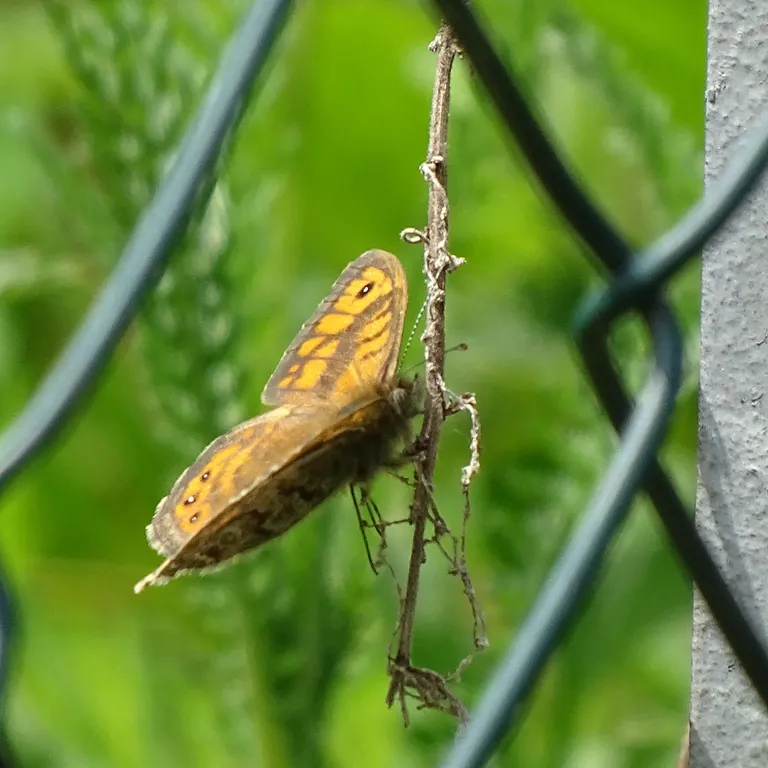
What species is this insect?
Lasiommata megera (also Pararge megera)
